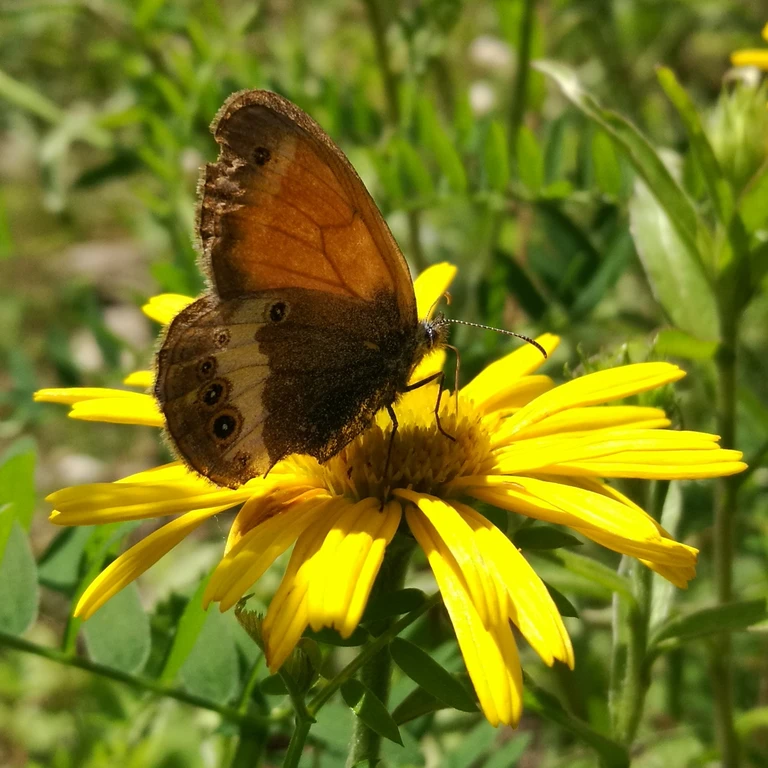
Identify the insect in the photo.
Coenonympha arcania
